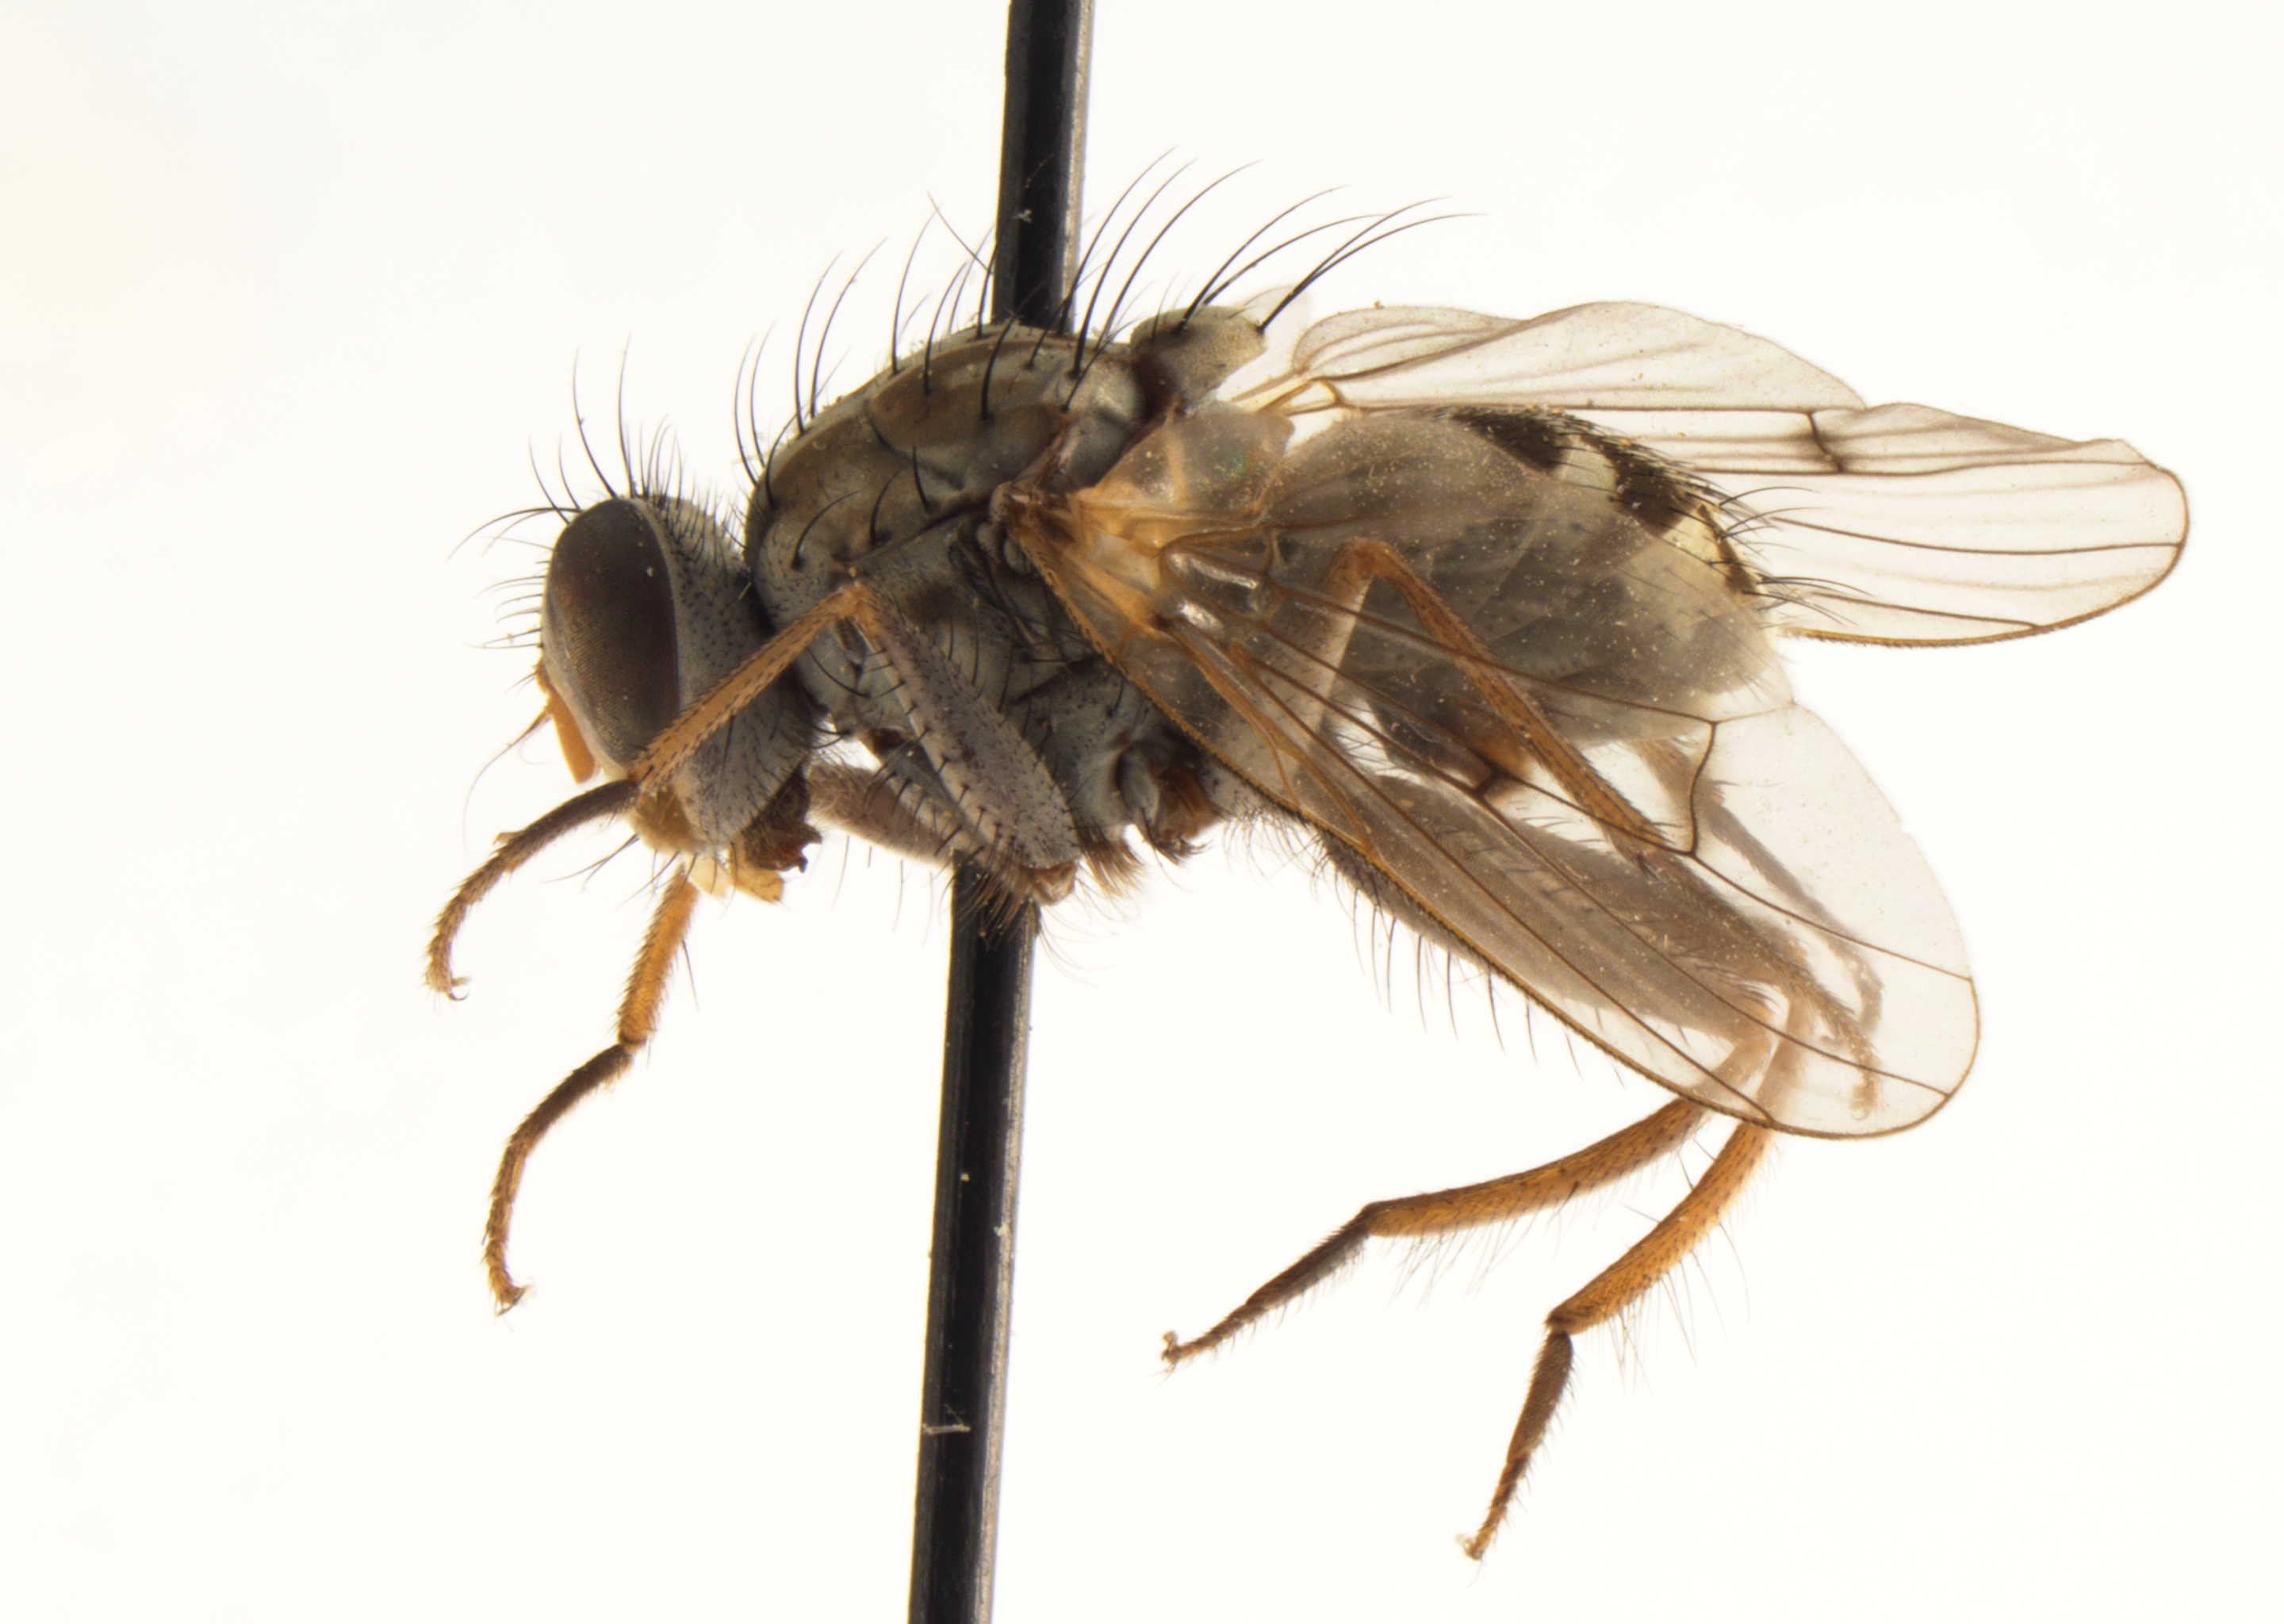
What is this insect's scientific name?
Apsil maculiventris
